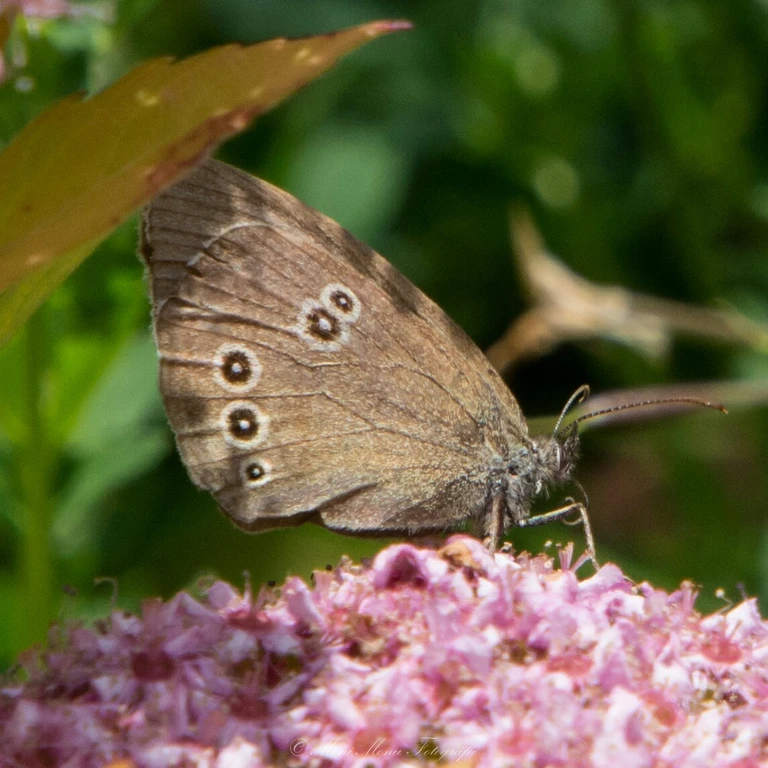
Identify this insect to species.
Aphantopus hyperantus
